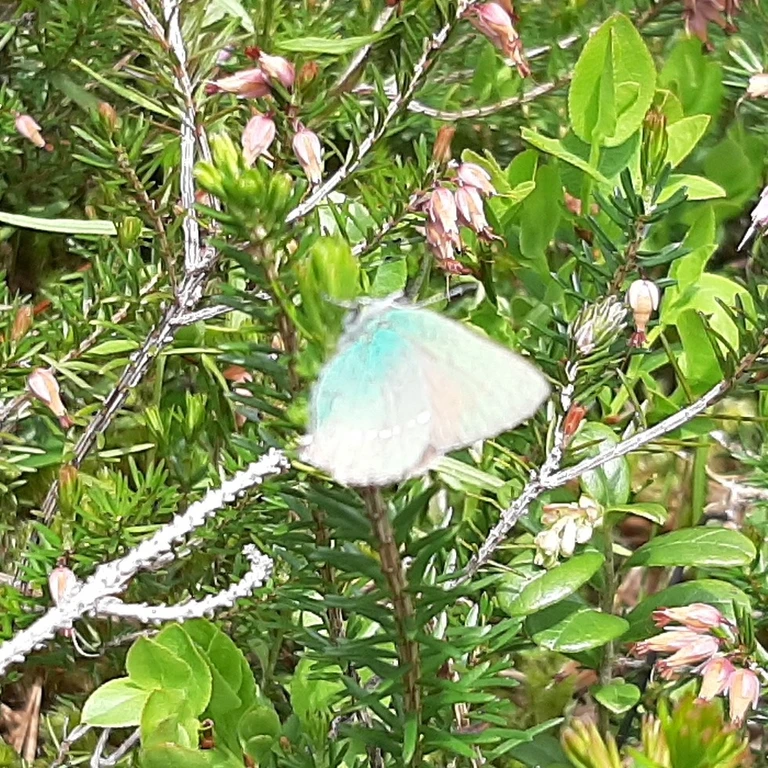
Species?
Callophrys rubi
